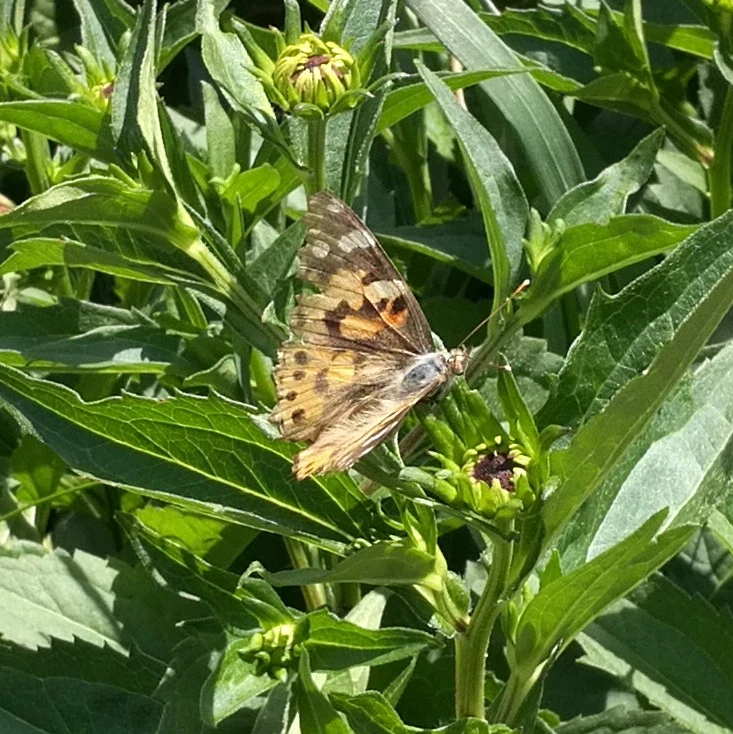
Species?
Vanessa cardui
